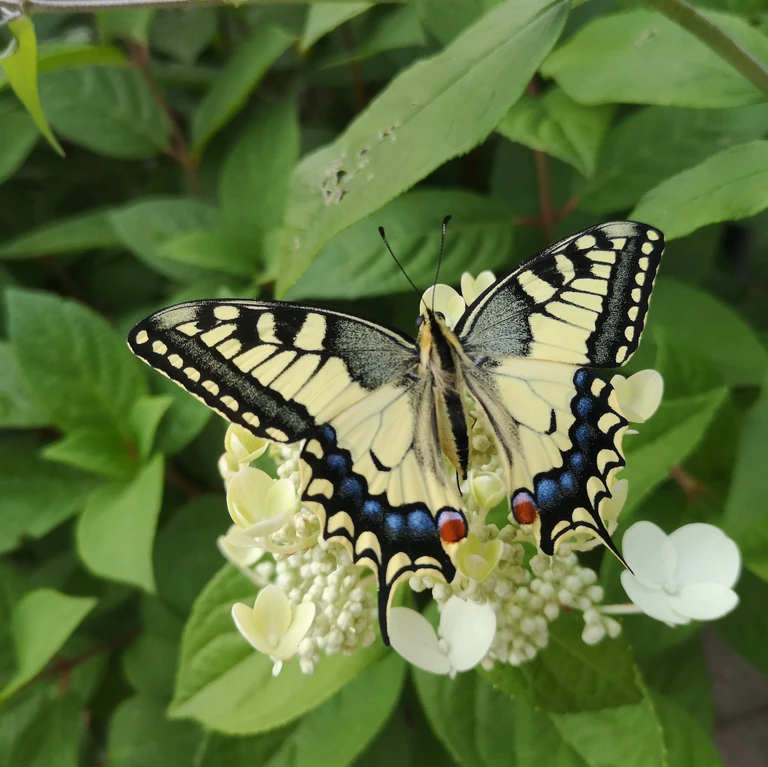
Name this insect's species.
Papilio machaon
